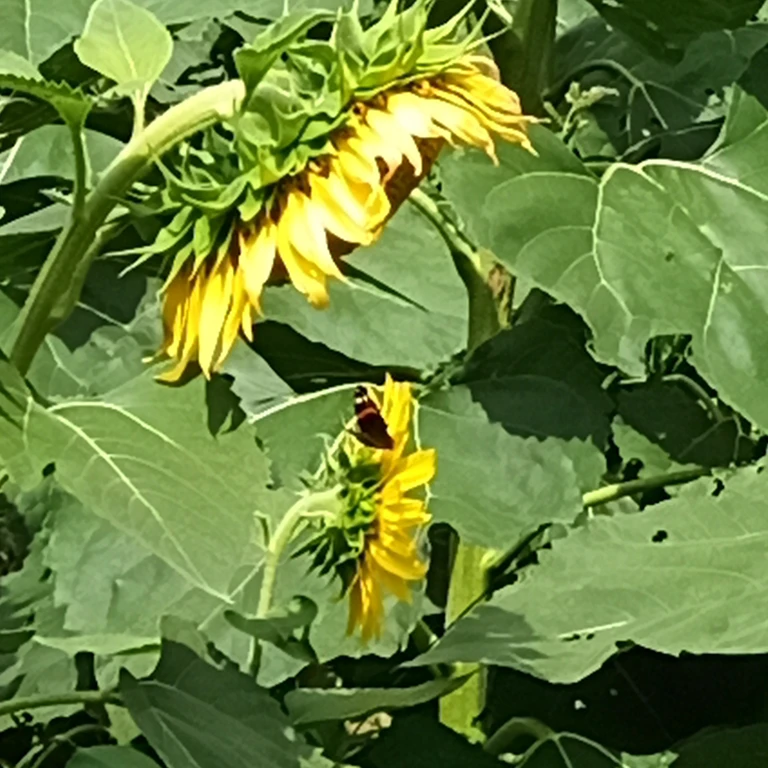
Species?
Vanessa atalanta
